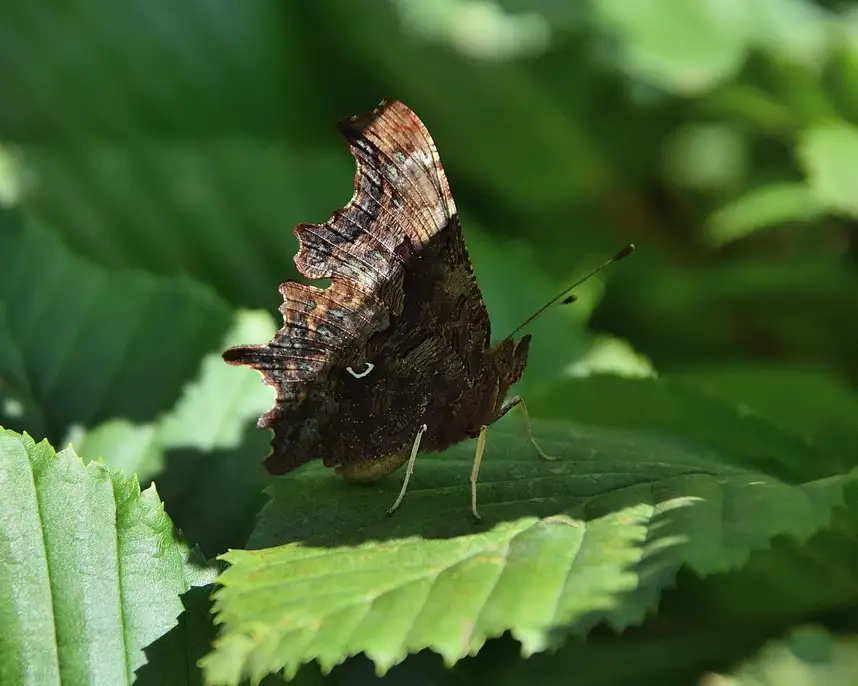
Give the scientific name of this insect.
Polygonia c-album
